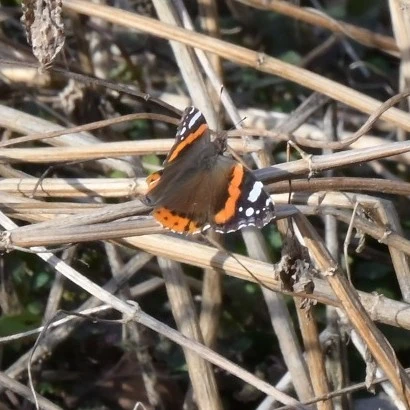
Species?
Vanessa atalanta
